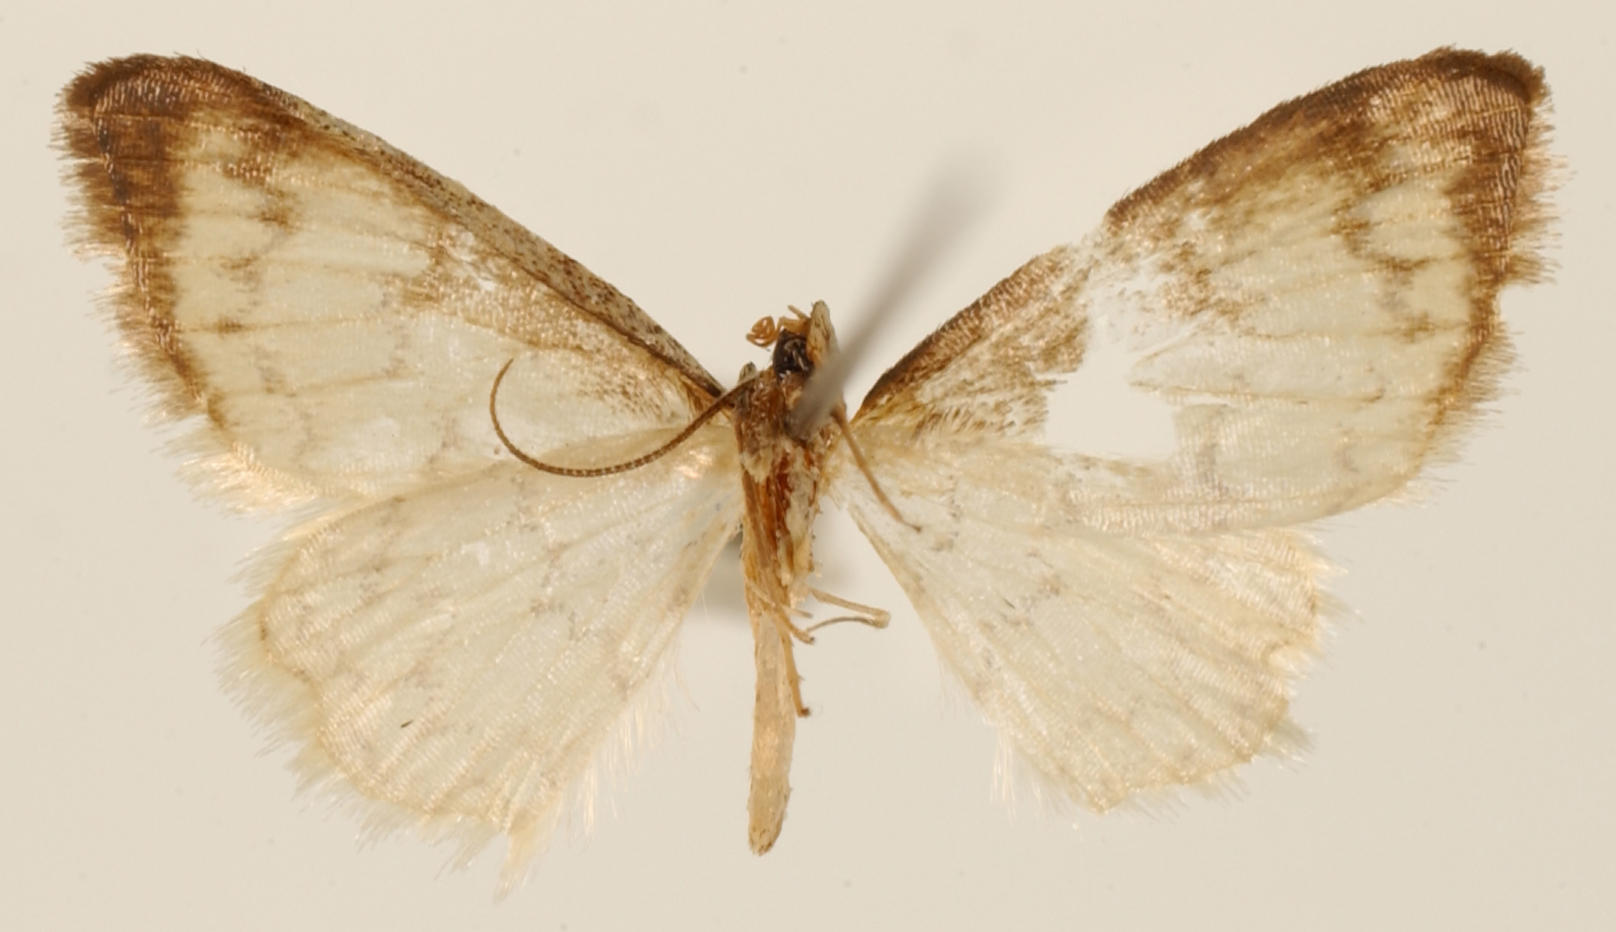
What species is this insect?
Ptychopoda simililinea
